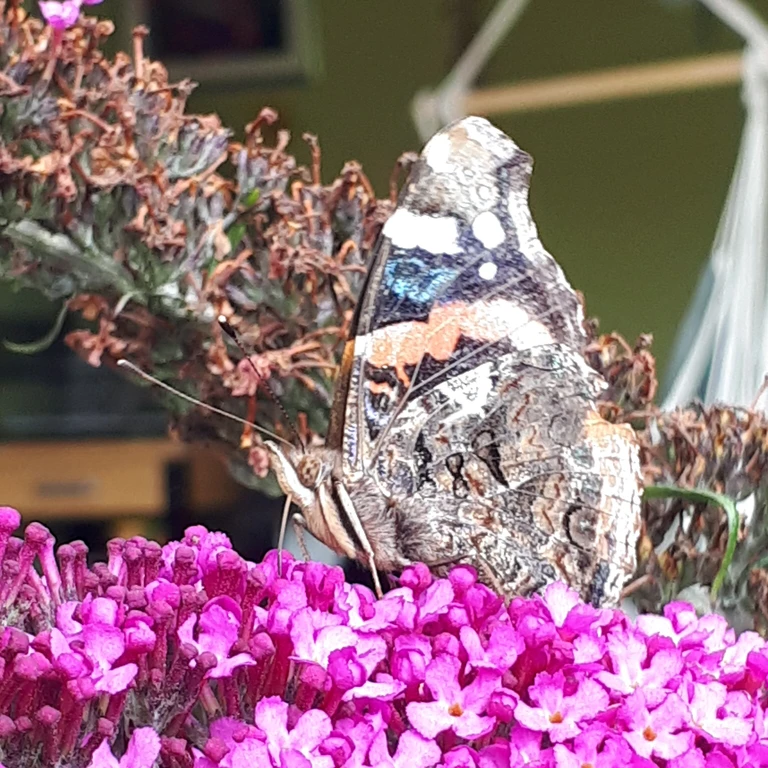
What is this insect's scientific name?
Vanessa atalanta
